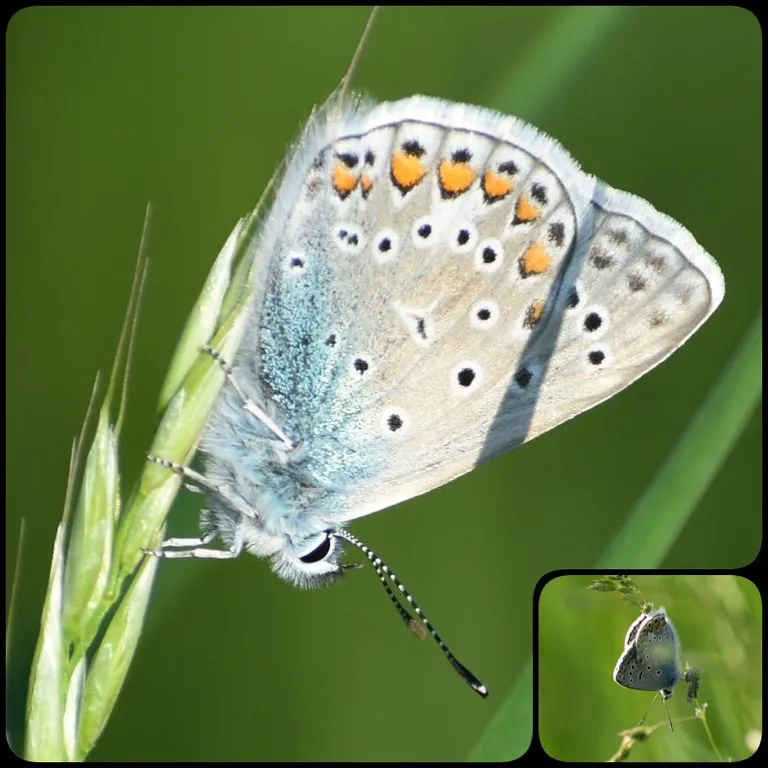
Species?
Polyommatus icarus
